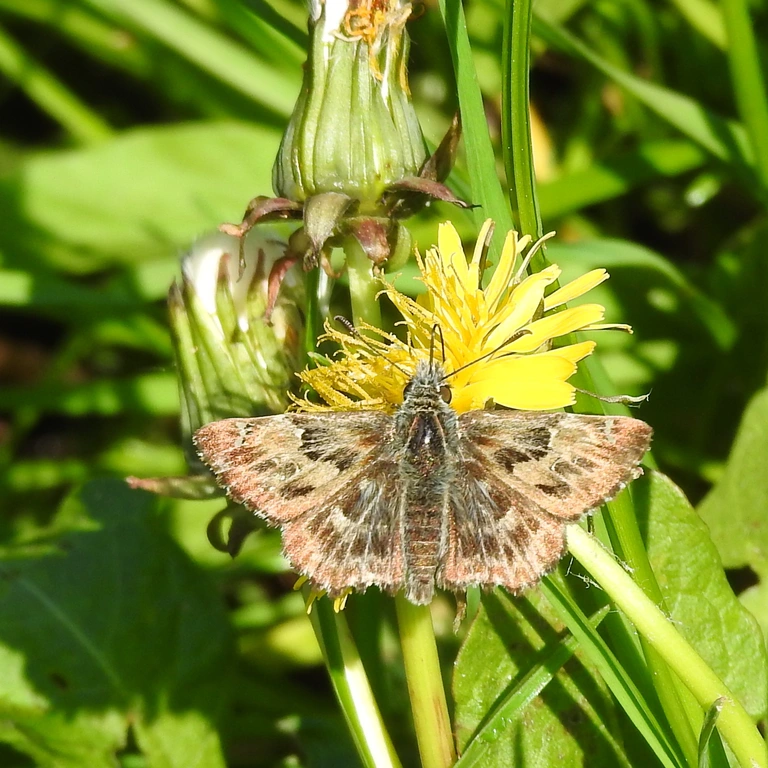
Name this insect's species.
Carcharodus alceae
